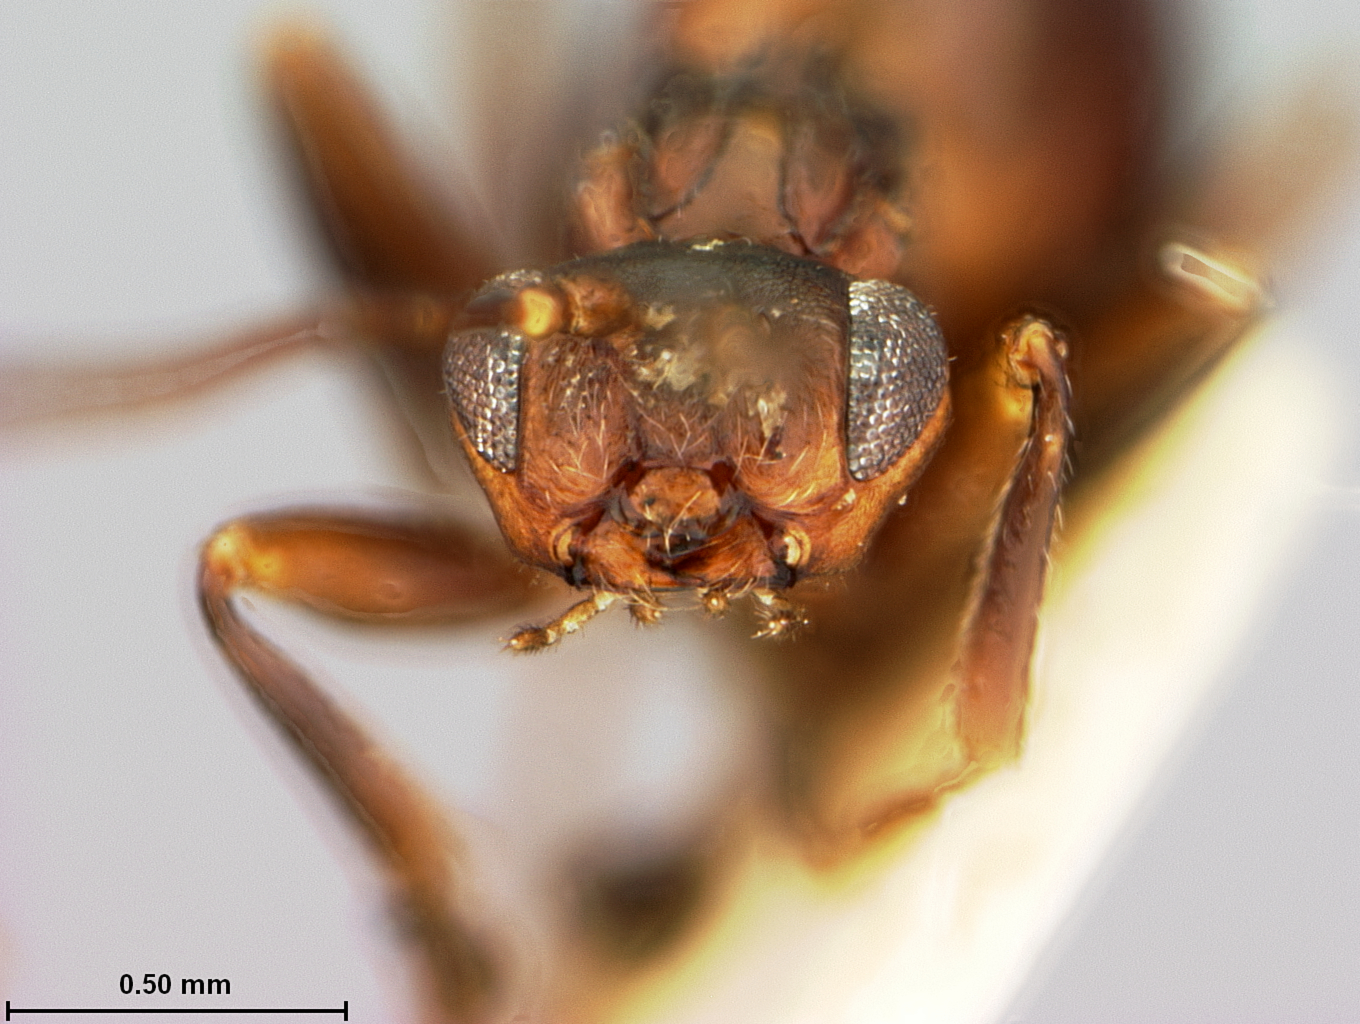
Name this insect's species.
Zopheroteras guttatum
